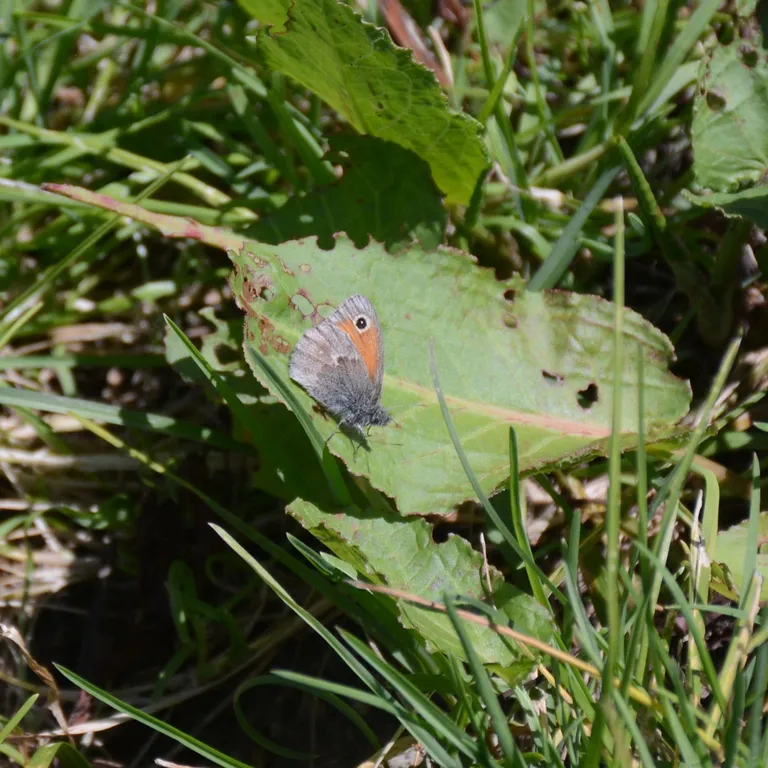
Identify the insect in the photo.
Coenonympha pamphilus
